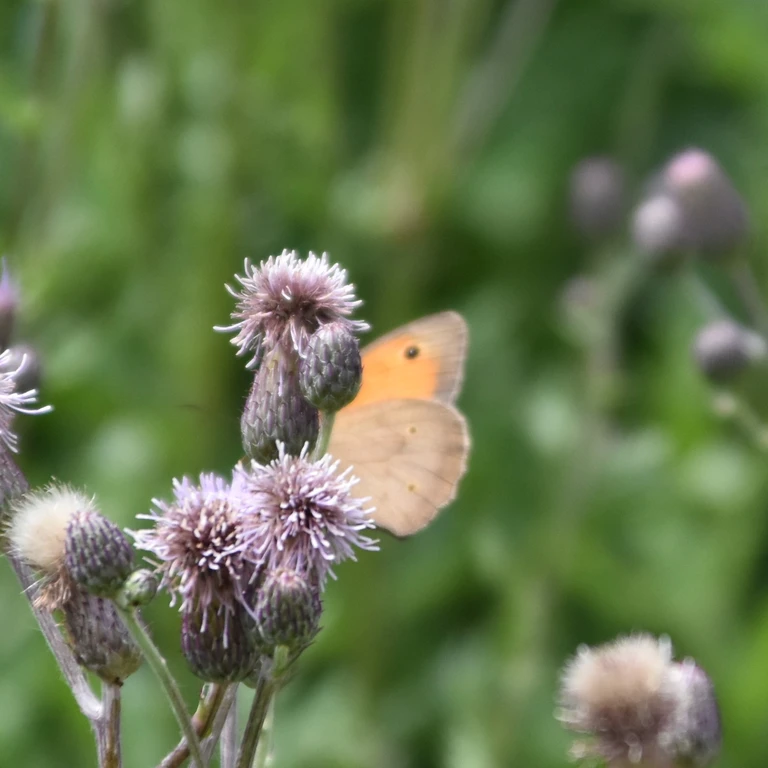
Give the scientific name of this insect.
Maniola jurtina
